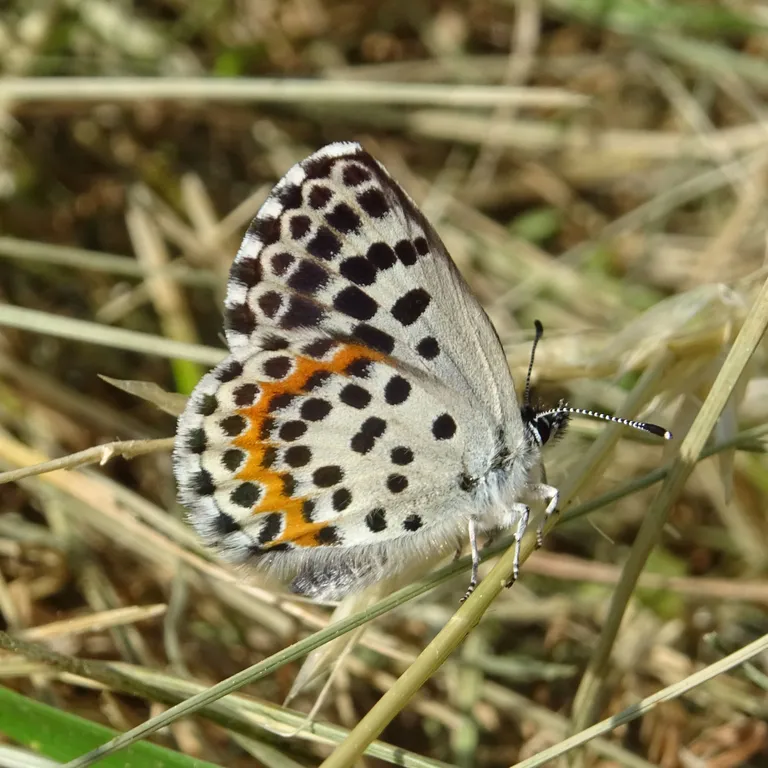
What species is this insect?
Scolitantides orion
